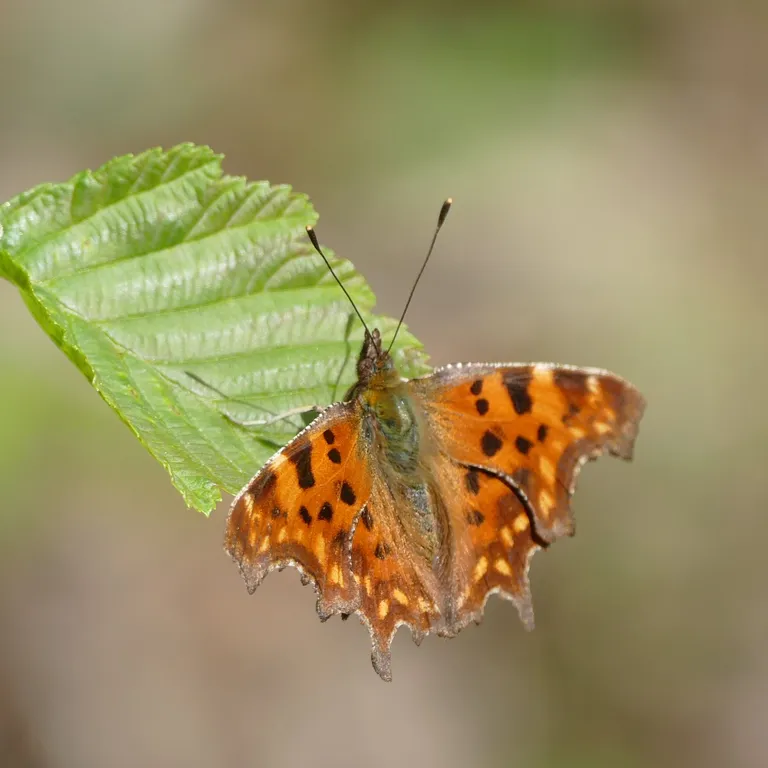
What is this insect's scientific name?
Polygonia c-album
